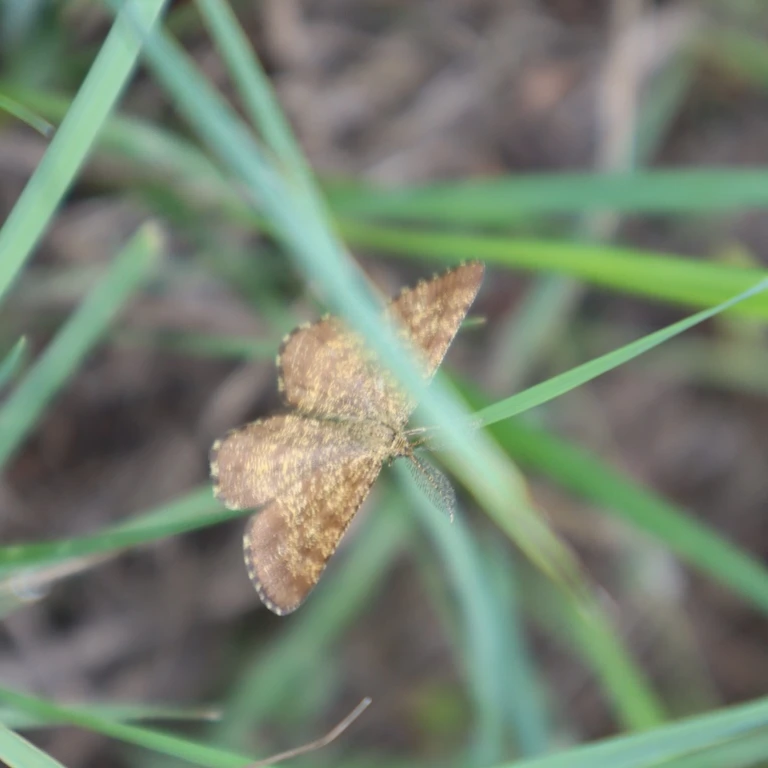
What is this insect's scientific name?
Ematurga atomaria
